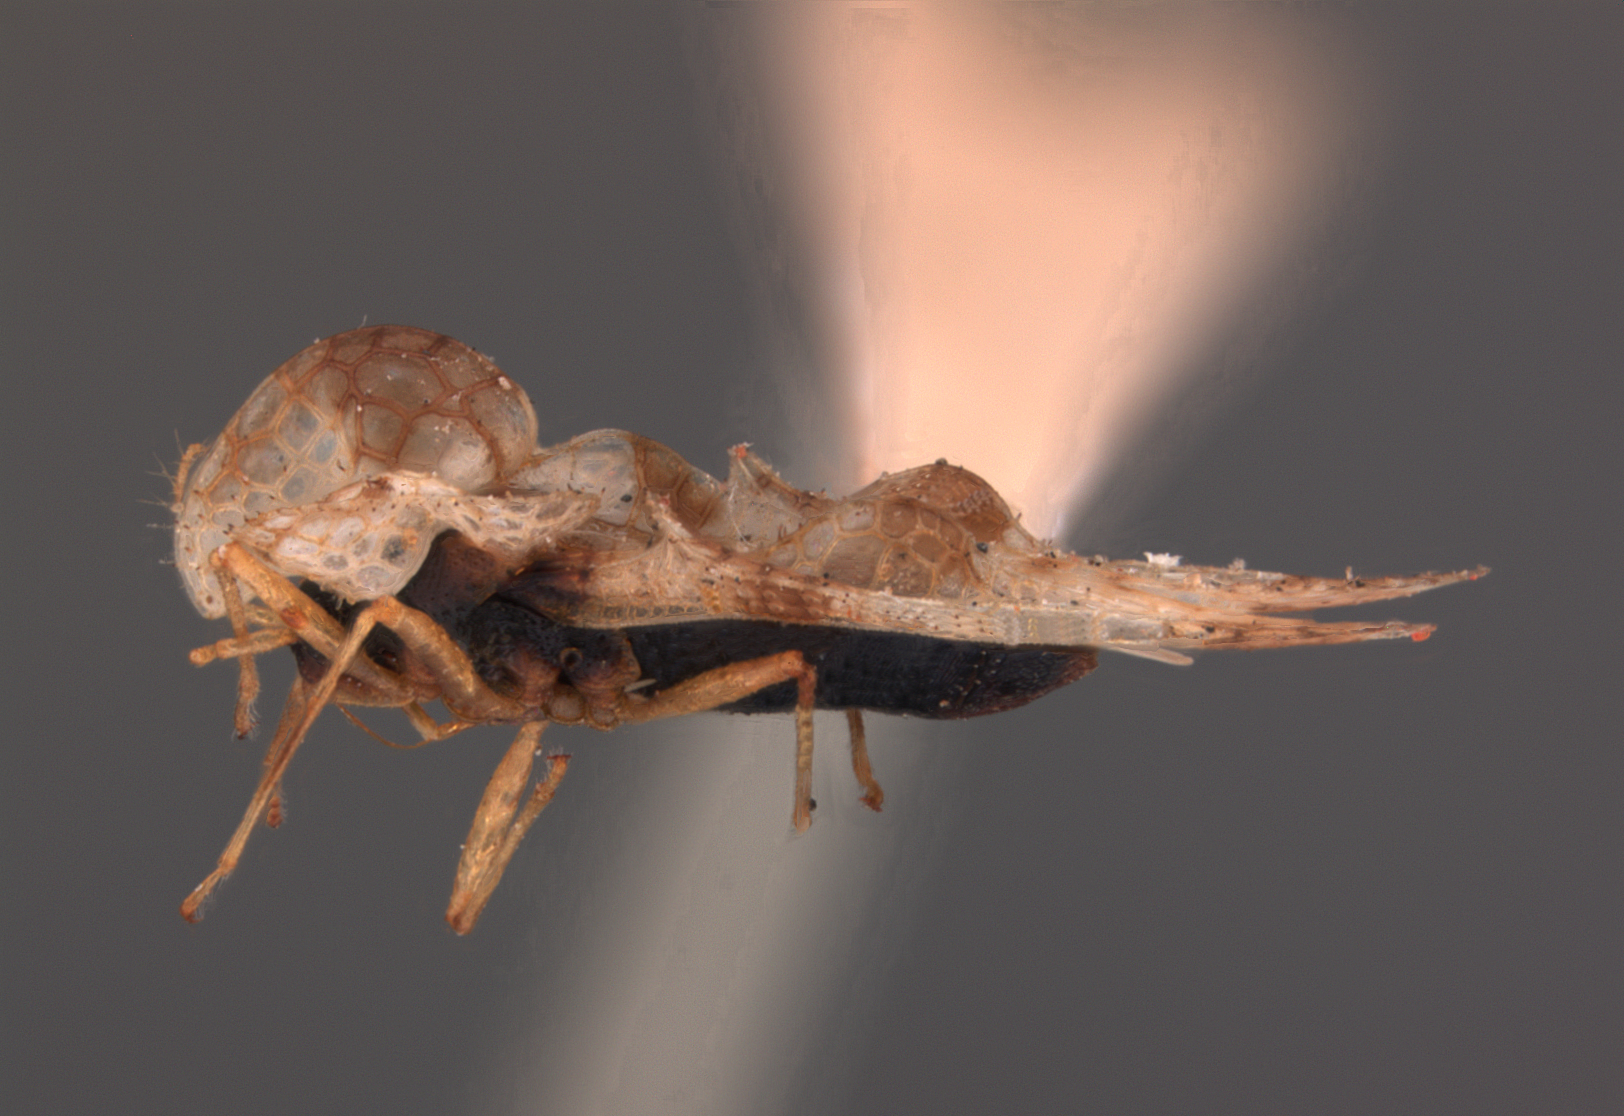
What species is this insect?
Corythuca coloradensis
